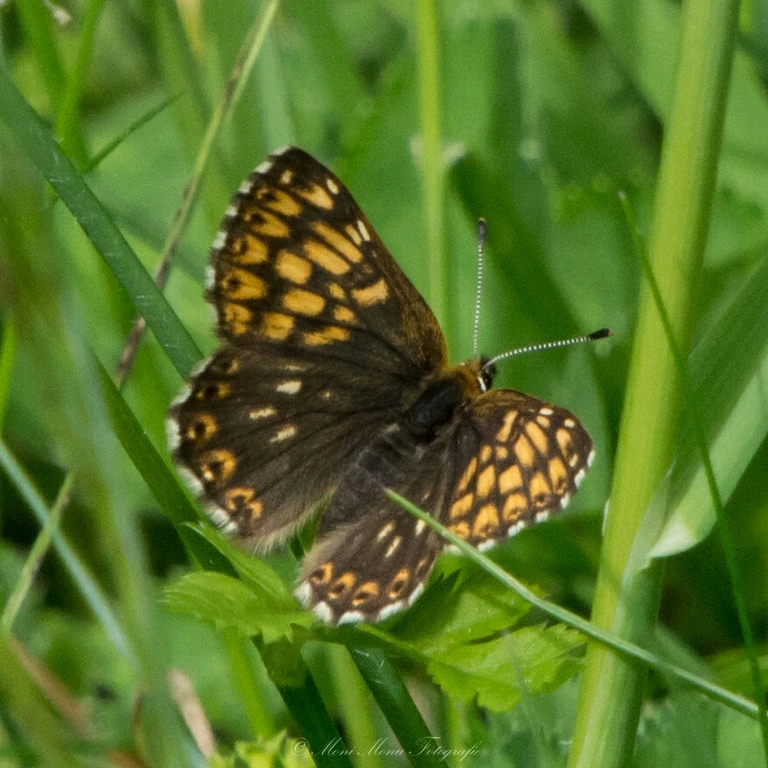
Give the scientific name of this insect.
Hamearis lucina
